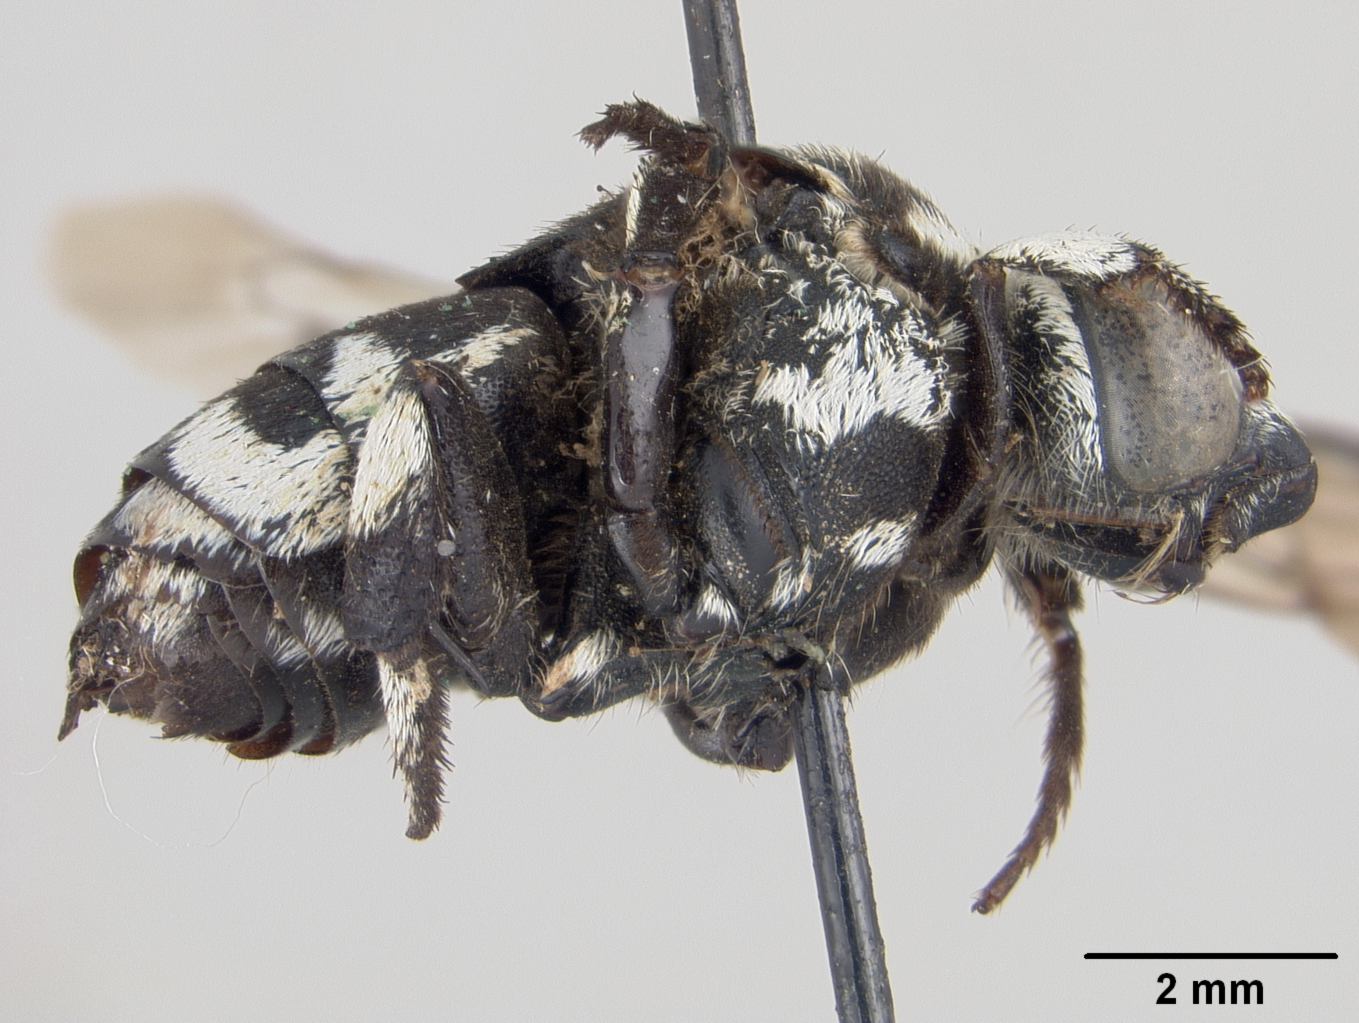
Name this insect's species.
Crocisa subramosa
